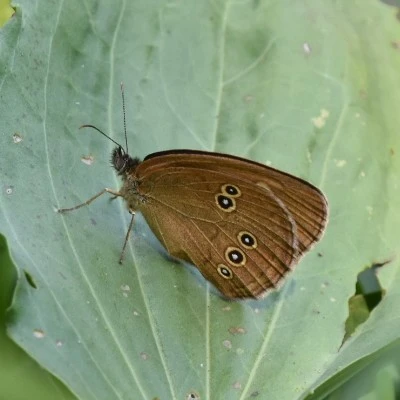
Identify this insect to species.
Aphantopus hyperantus
